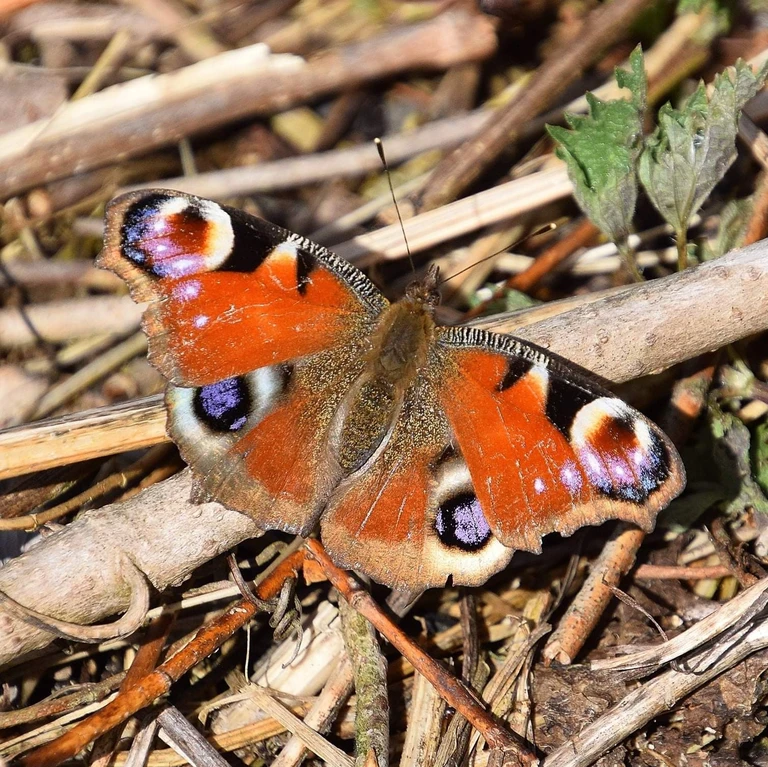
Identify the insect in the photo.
Aglais io
